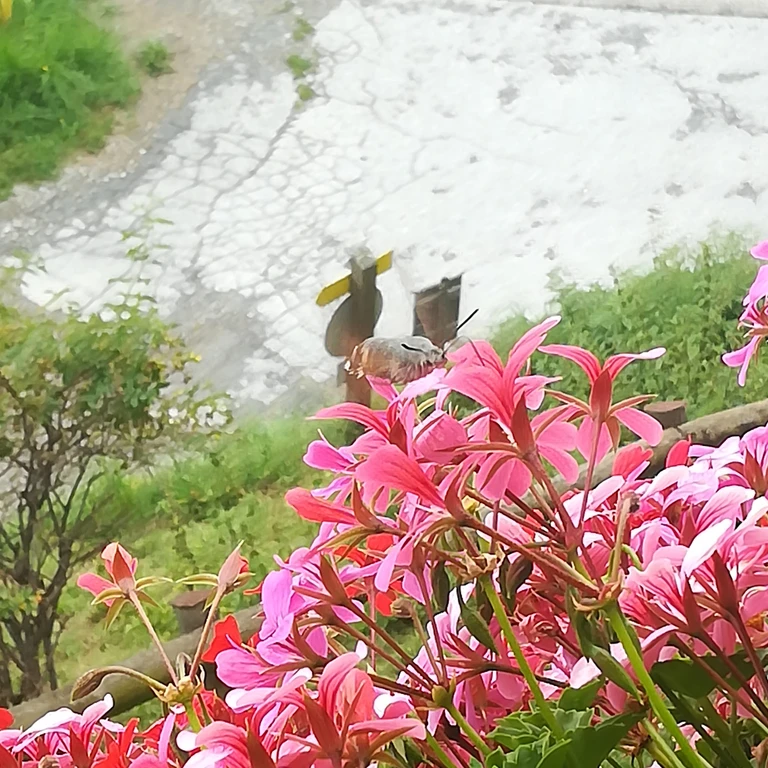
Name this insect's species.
Macroglossum stellatarum
